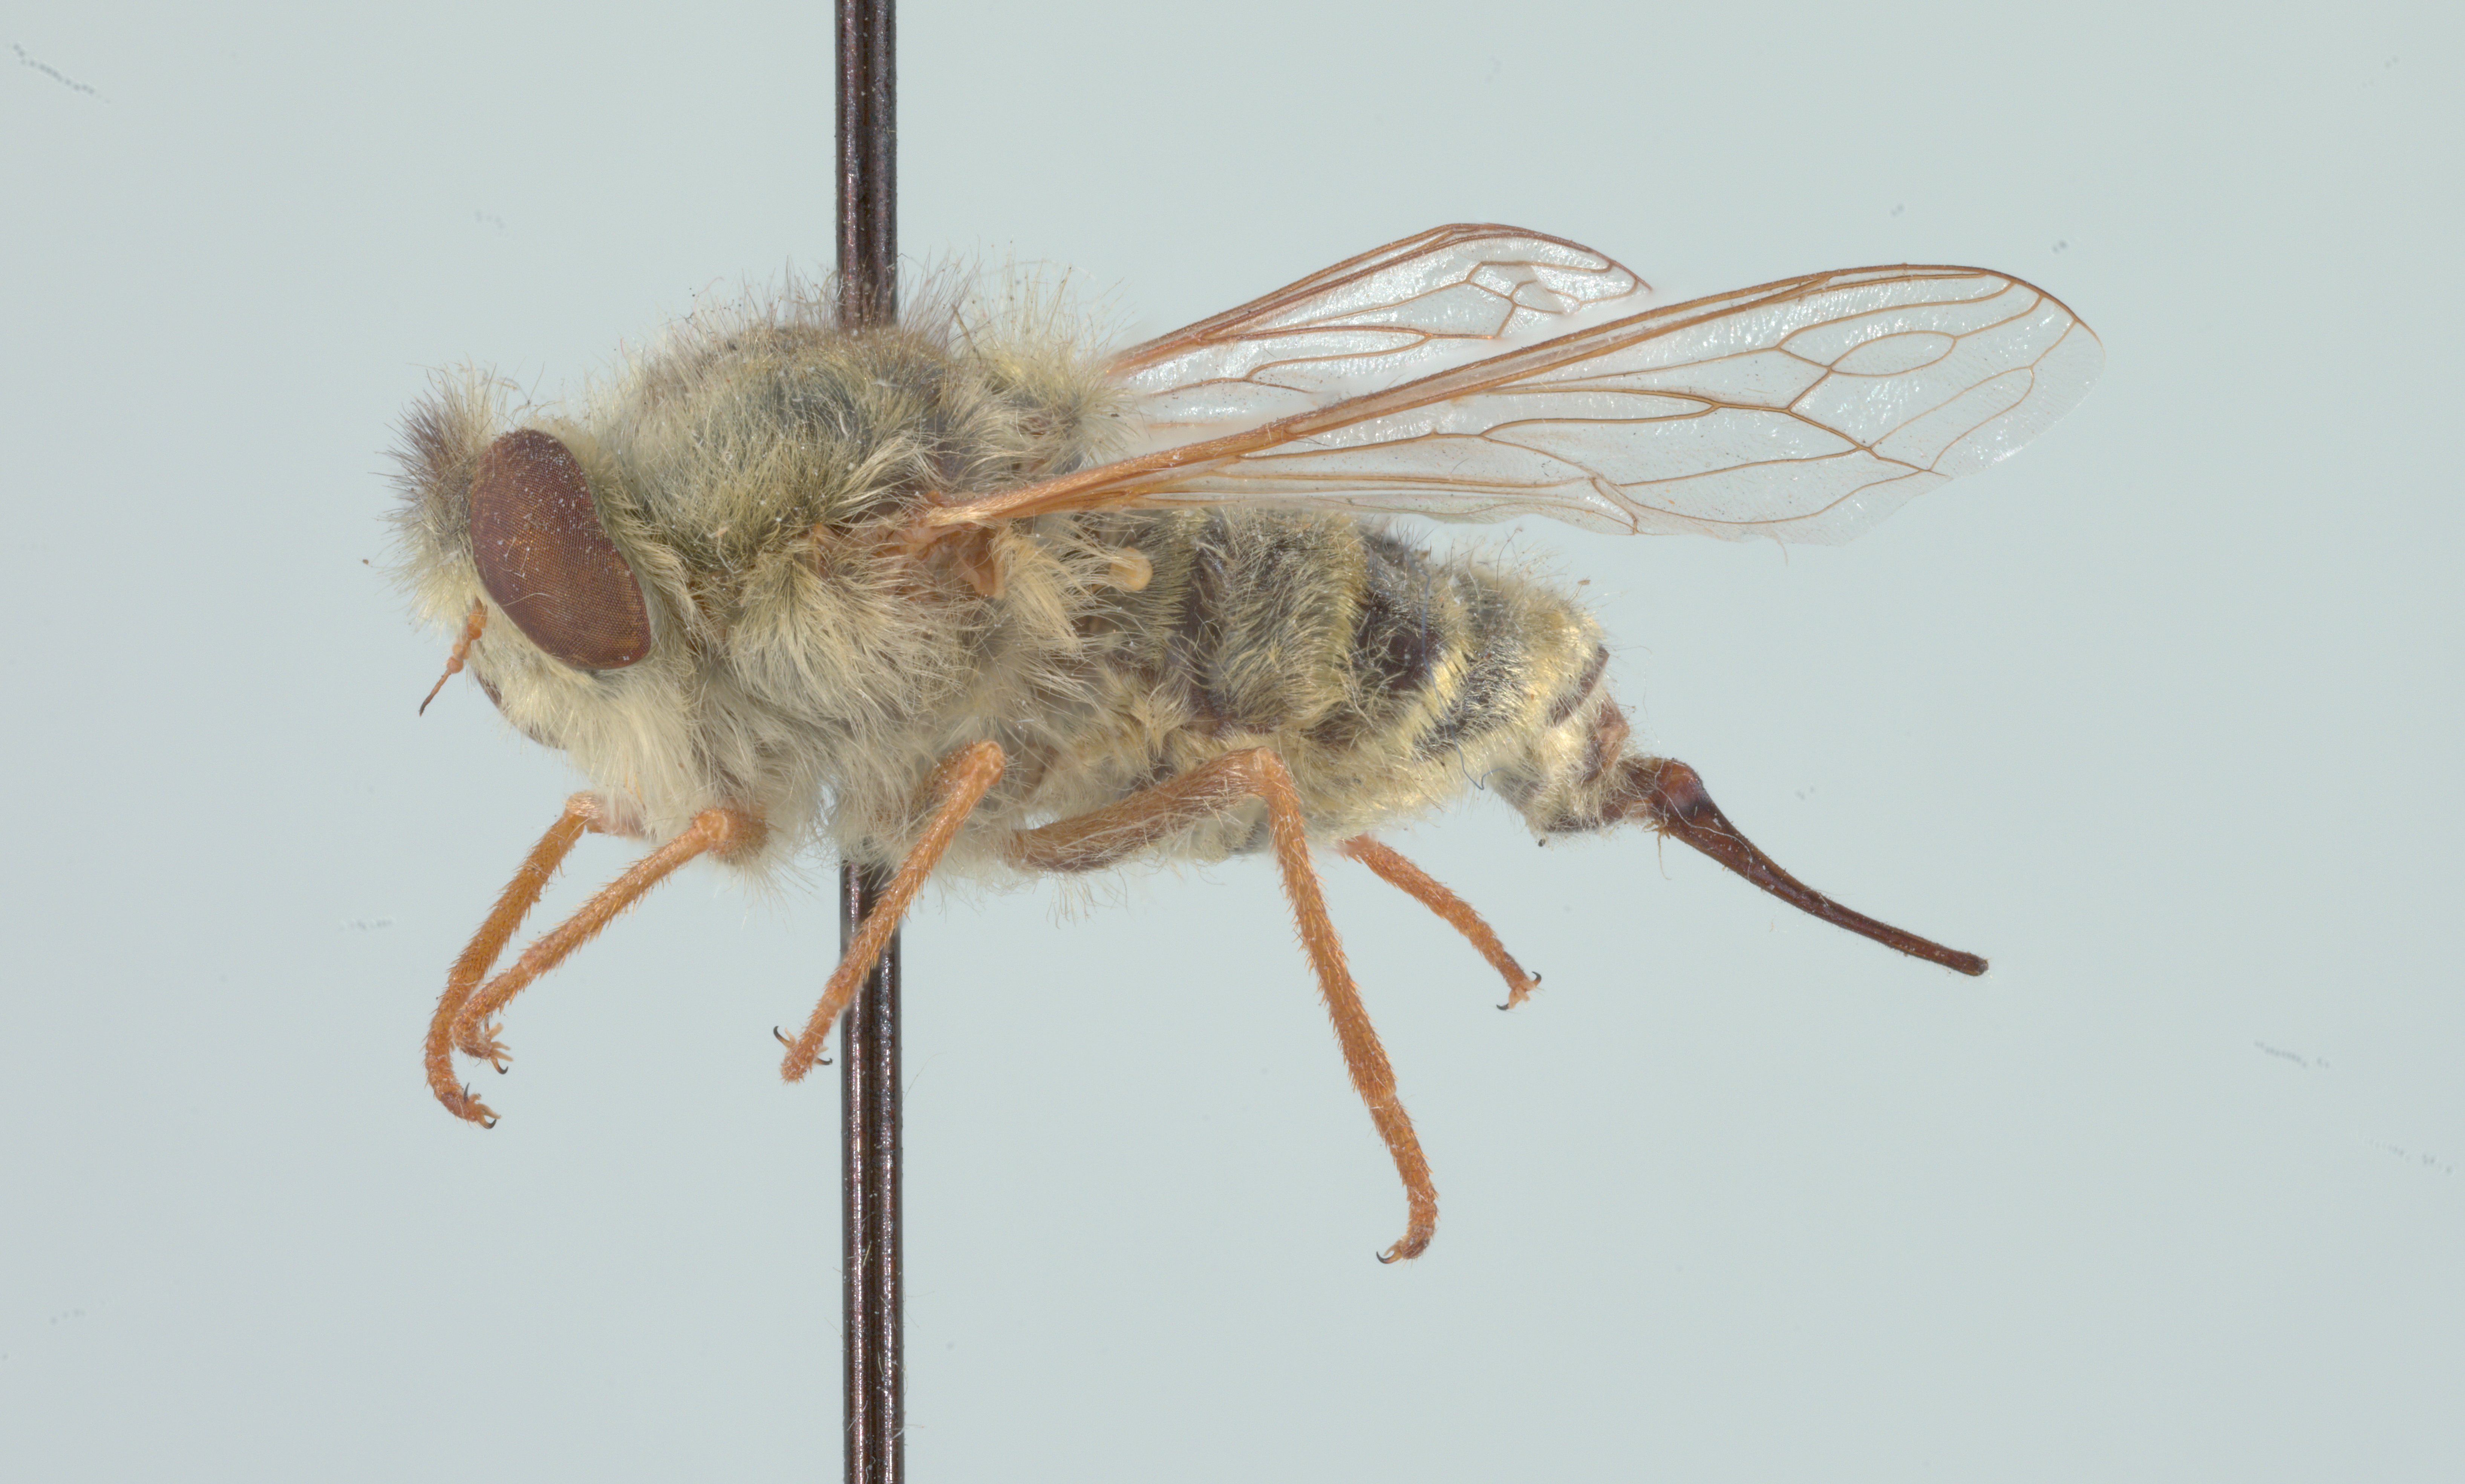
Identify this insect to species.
Trichopsidea clausa
